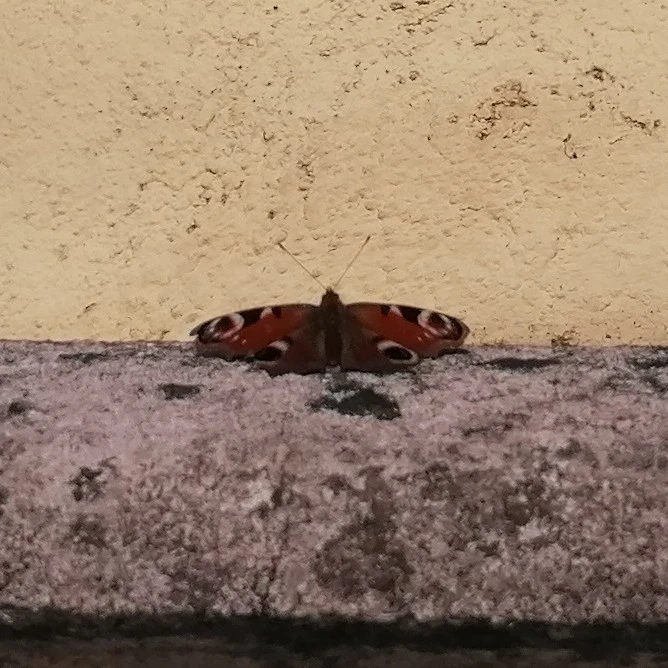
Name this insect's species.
Aglais io
